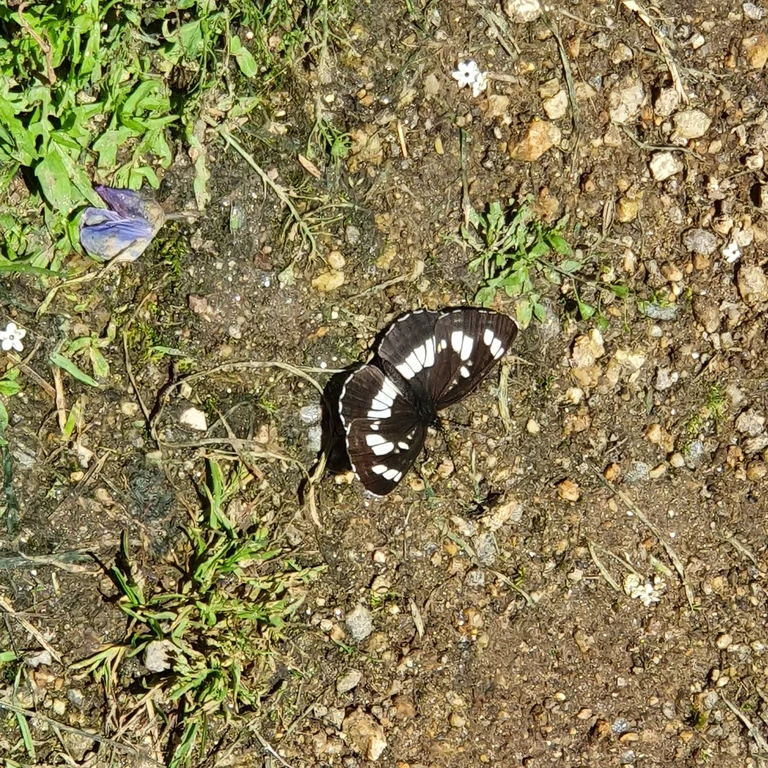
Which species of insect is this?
Neptis rivularis
